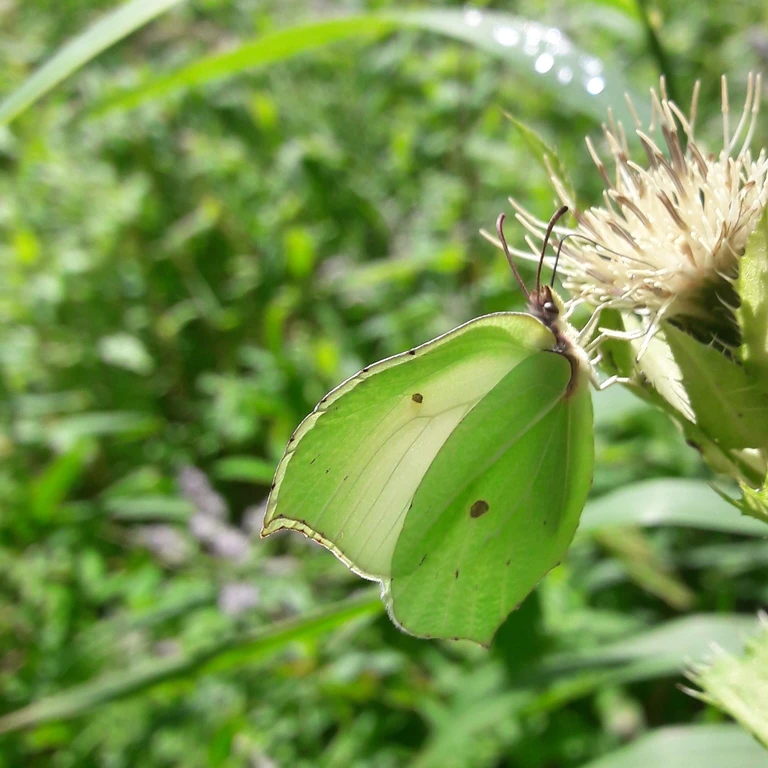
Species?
Gonepteryx rhamni
